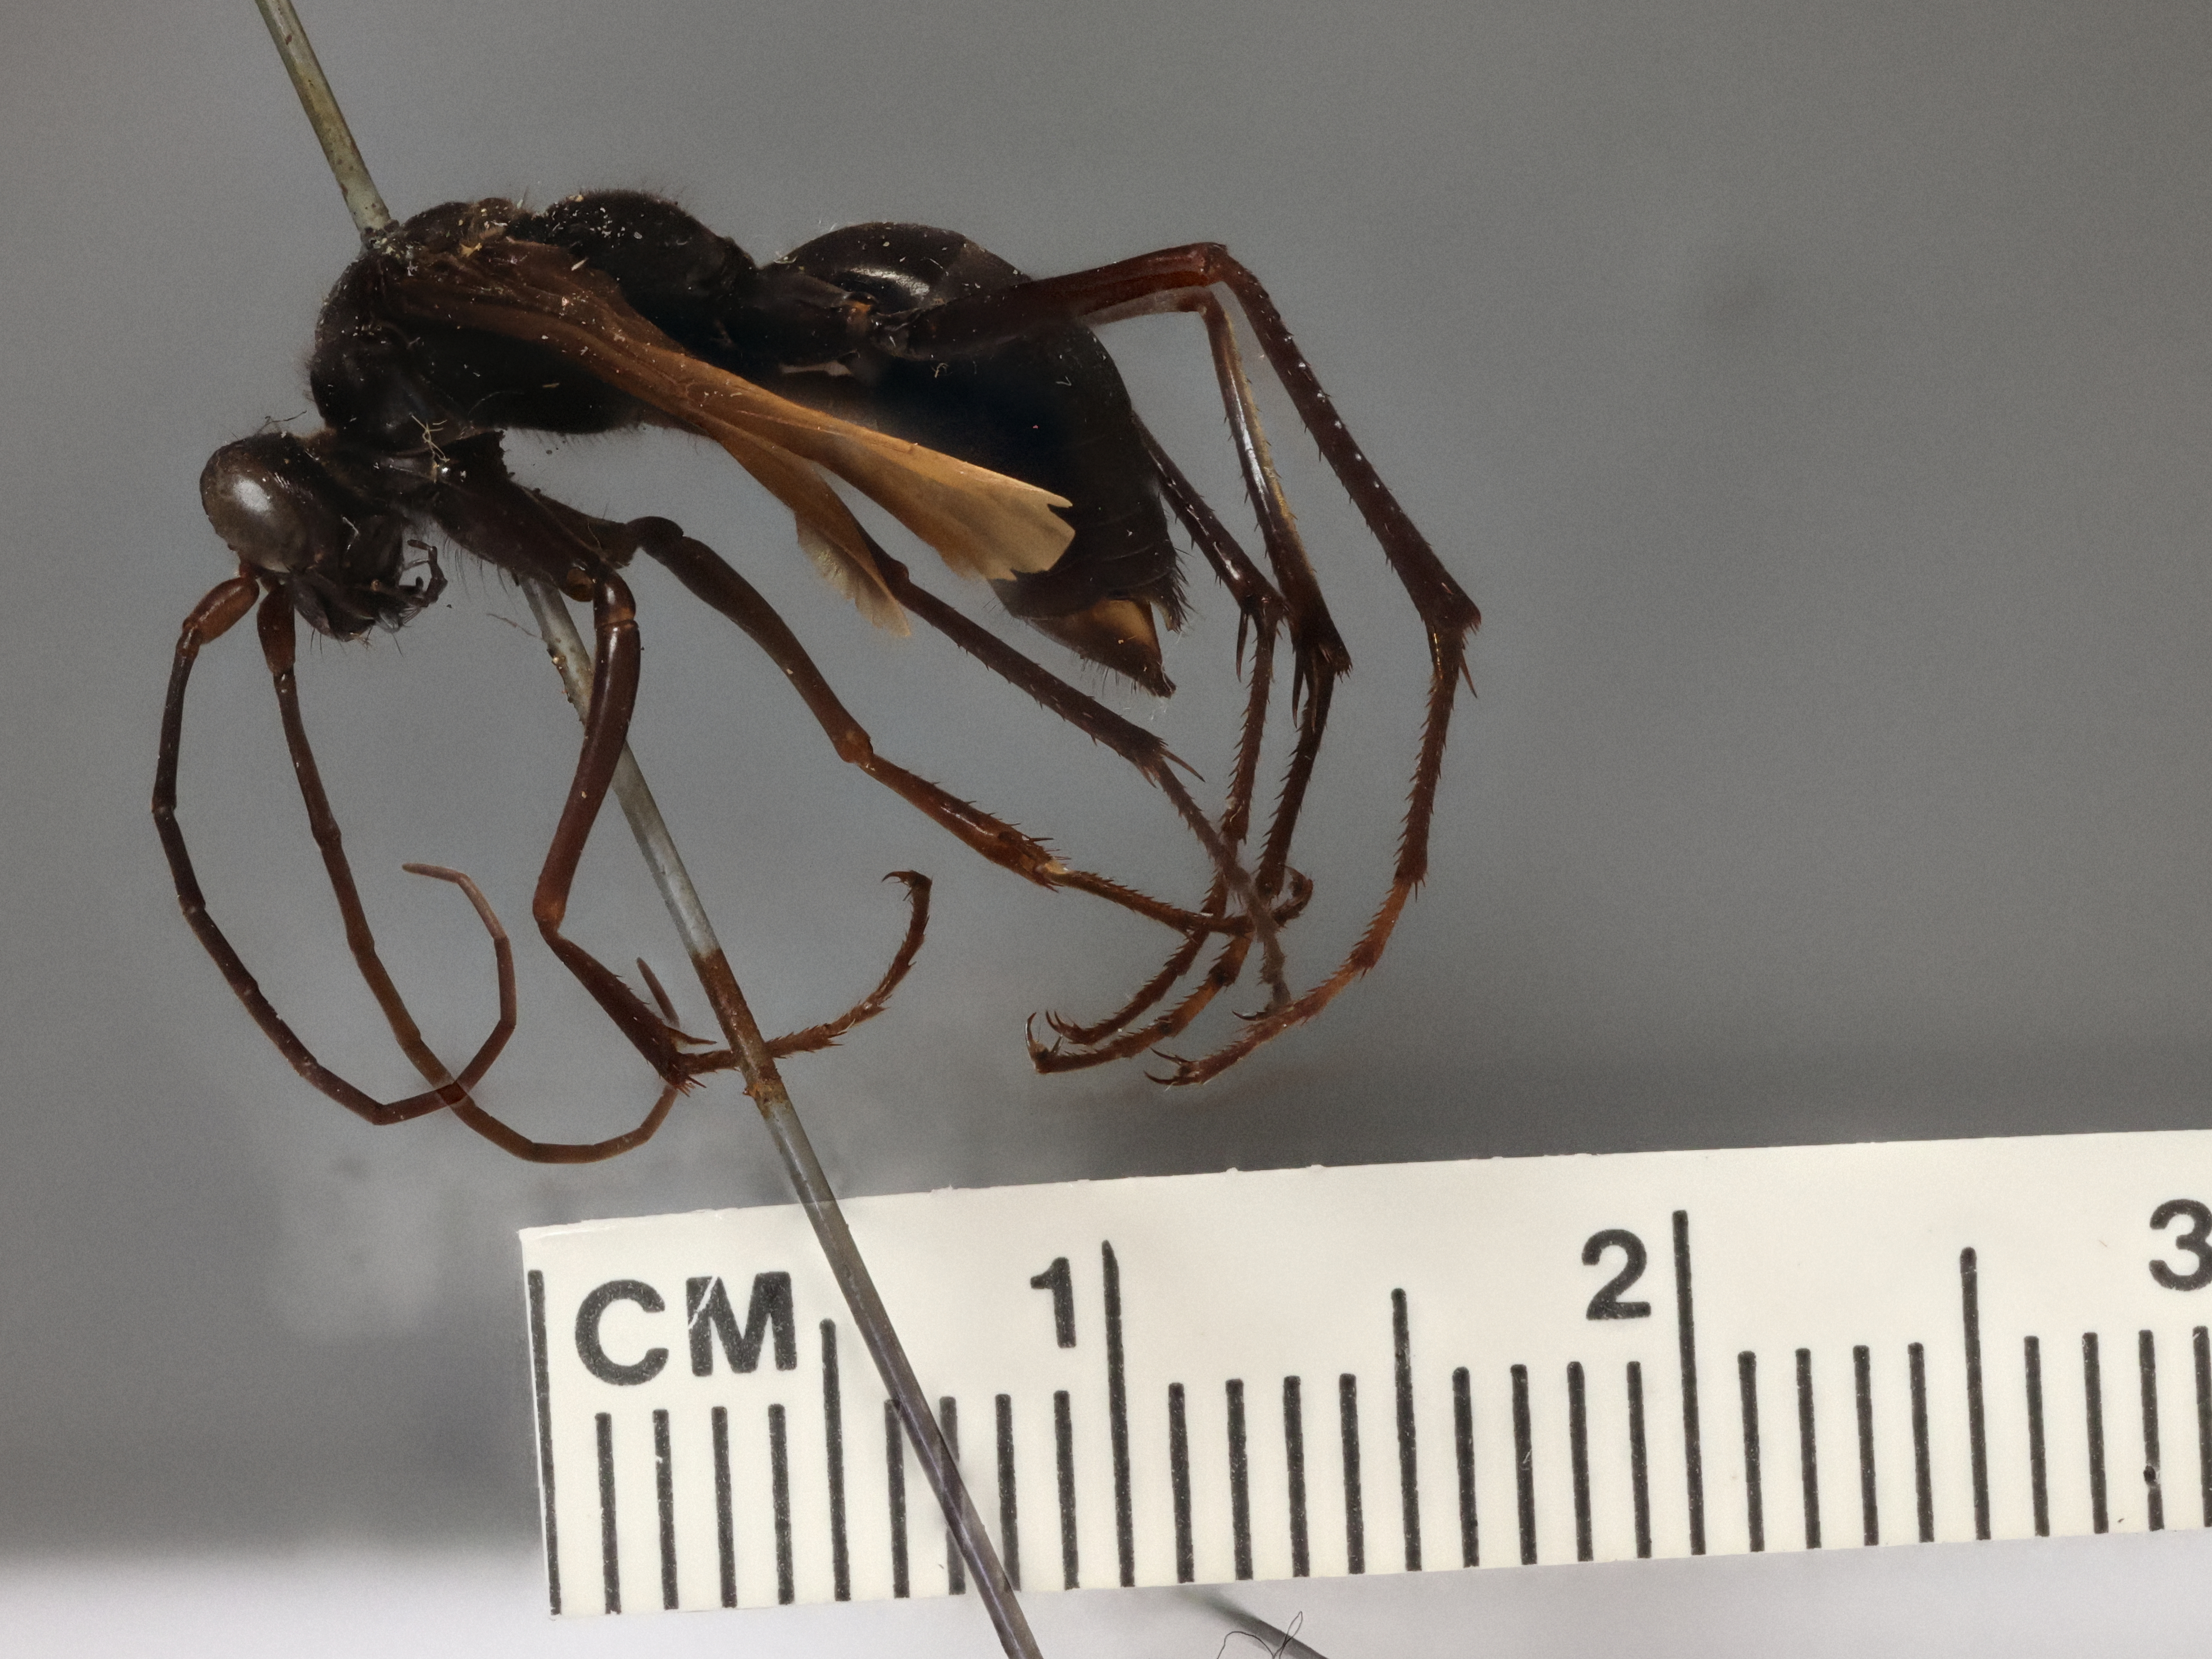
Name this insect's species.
Monodontonyx plutonis
